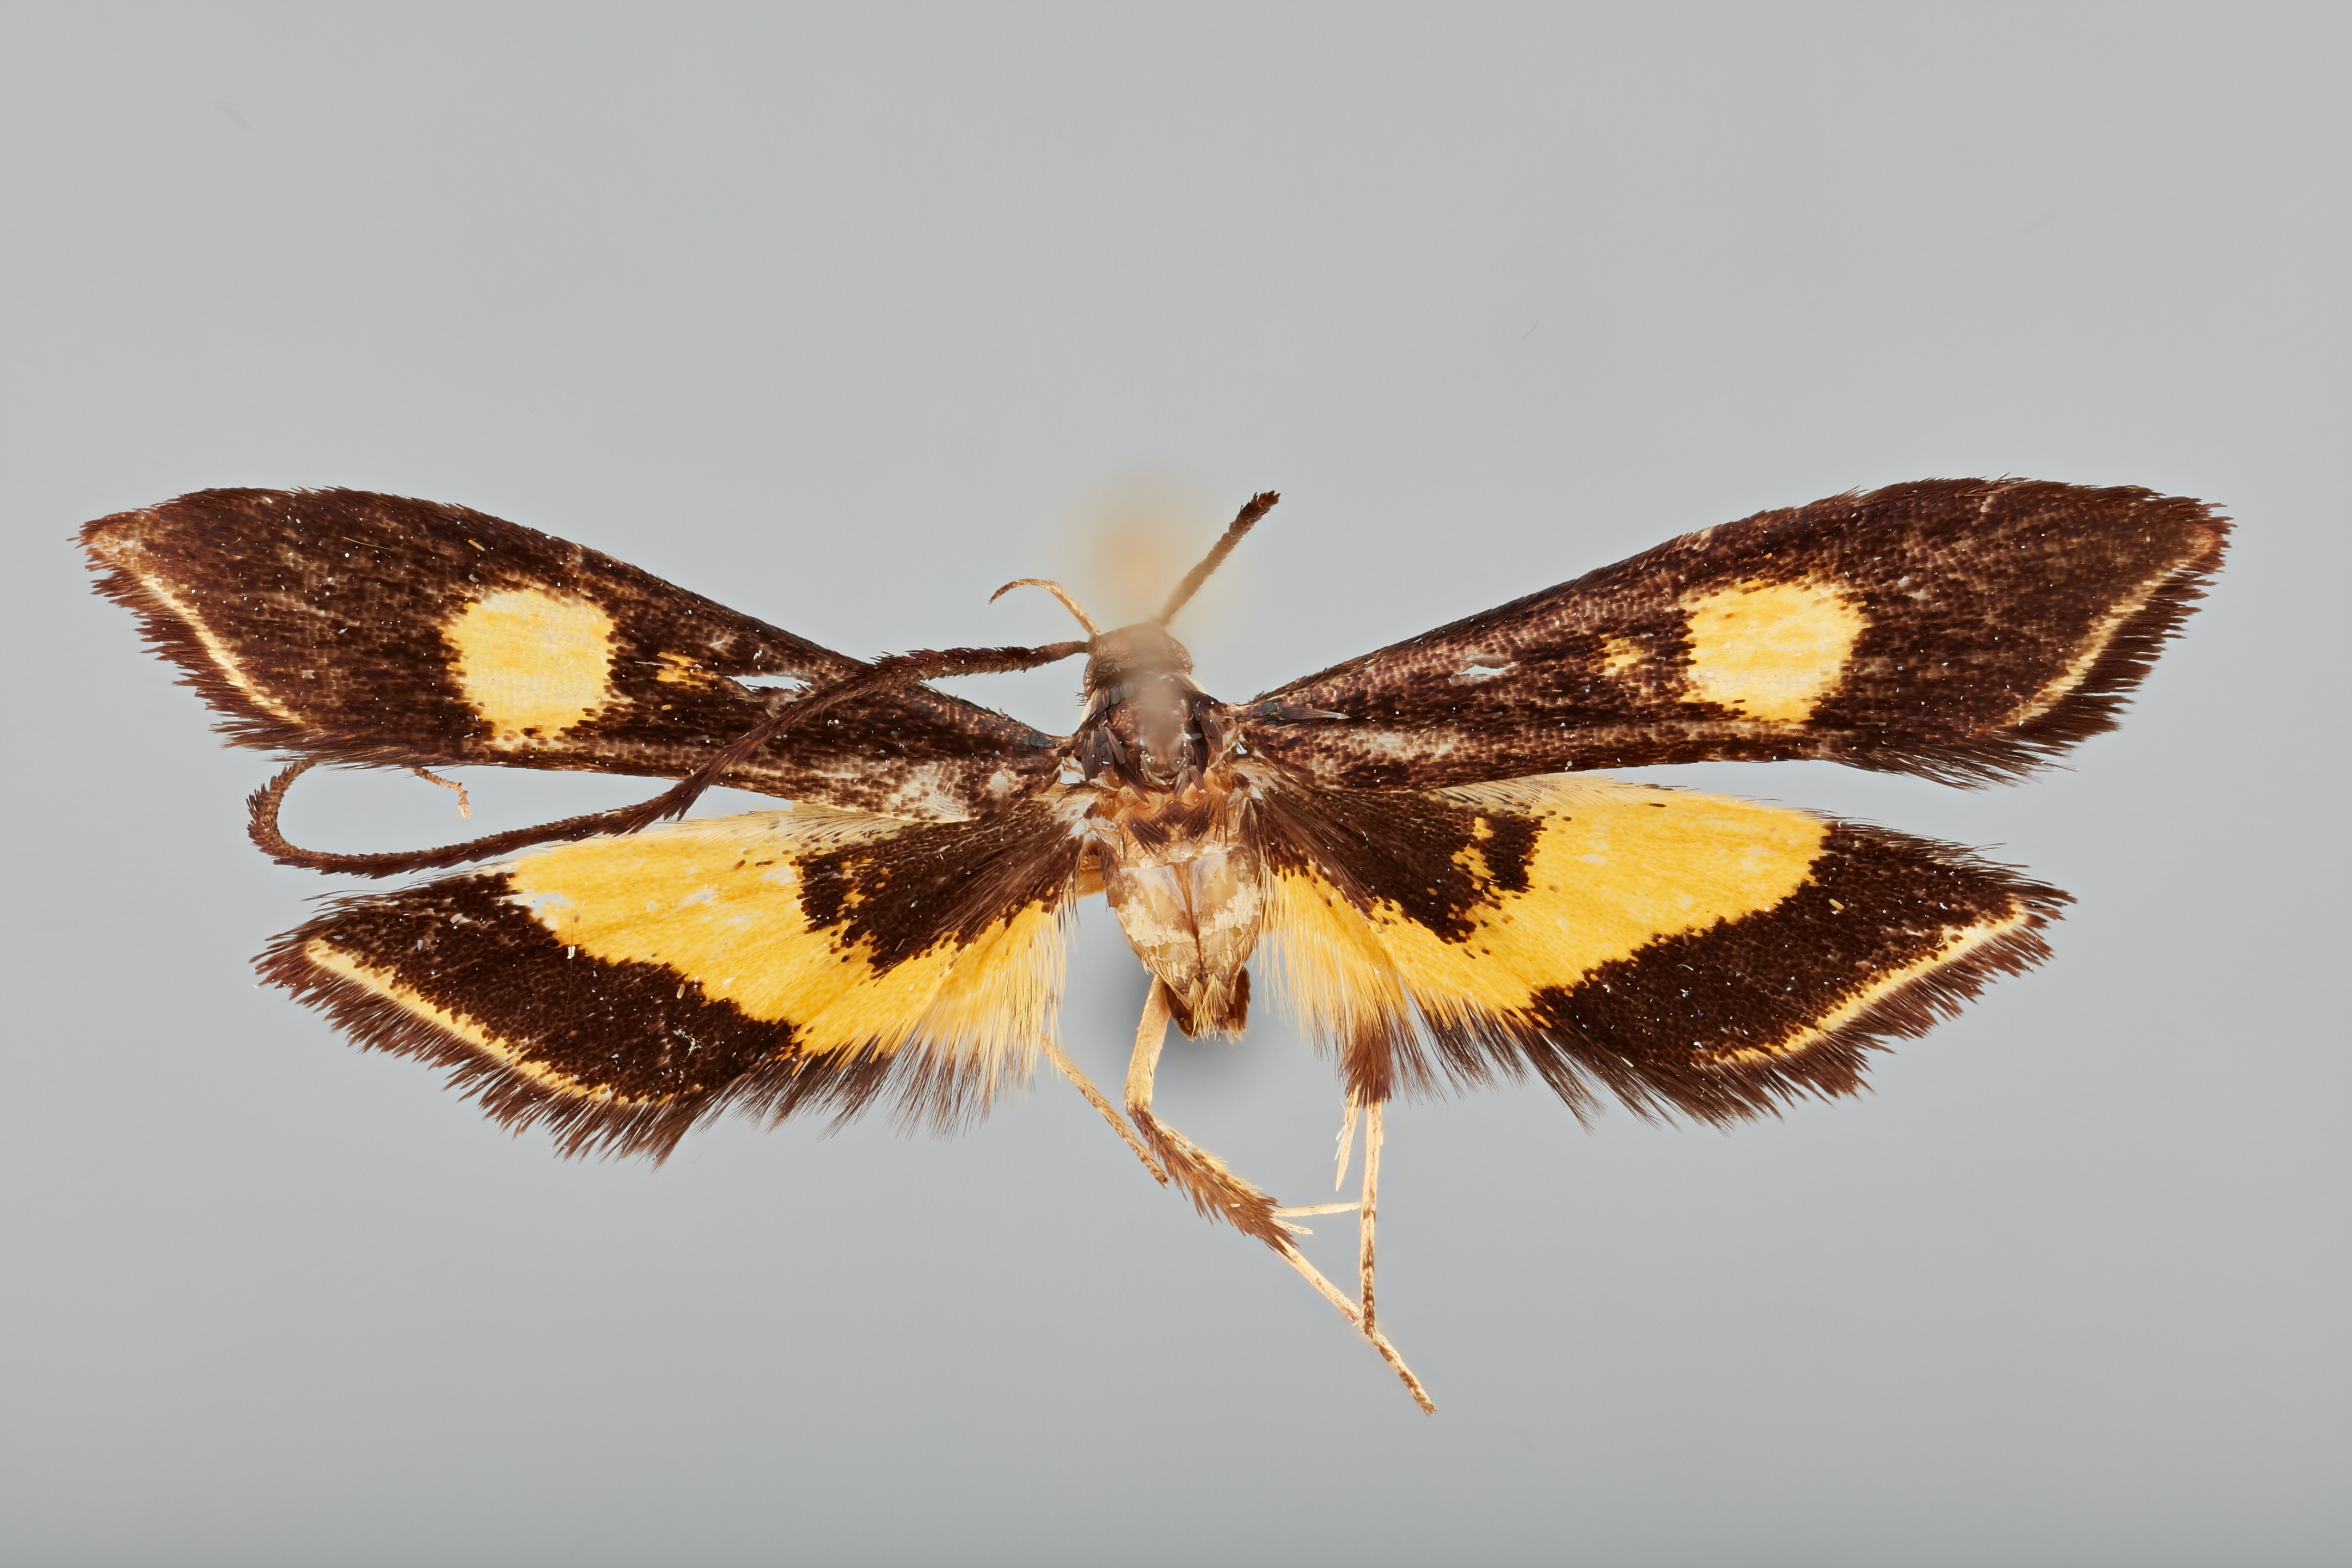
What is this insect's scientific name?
Hannara buloloensis
